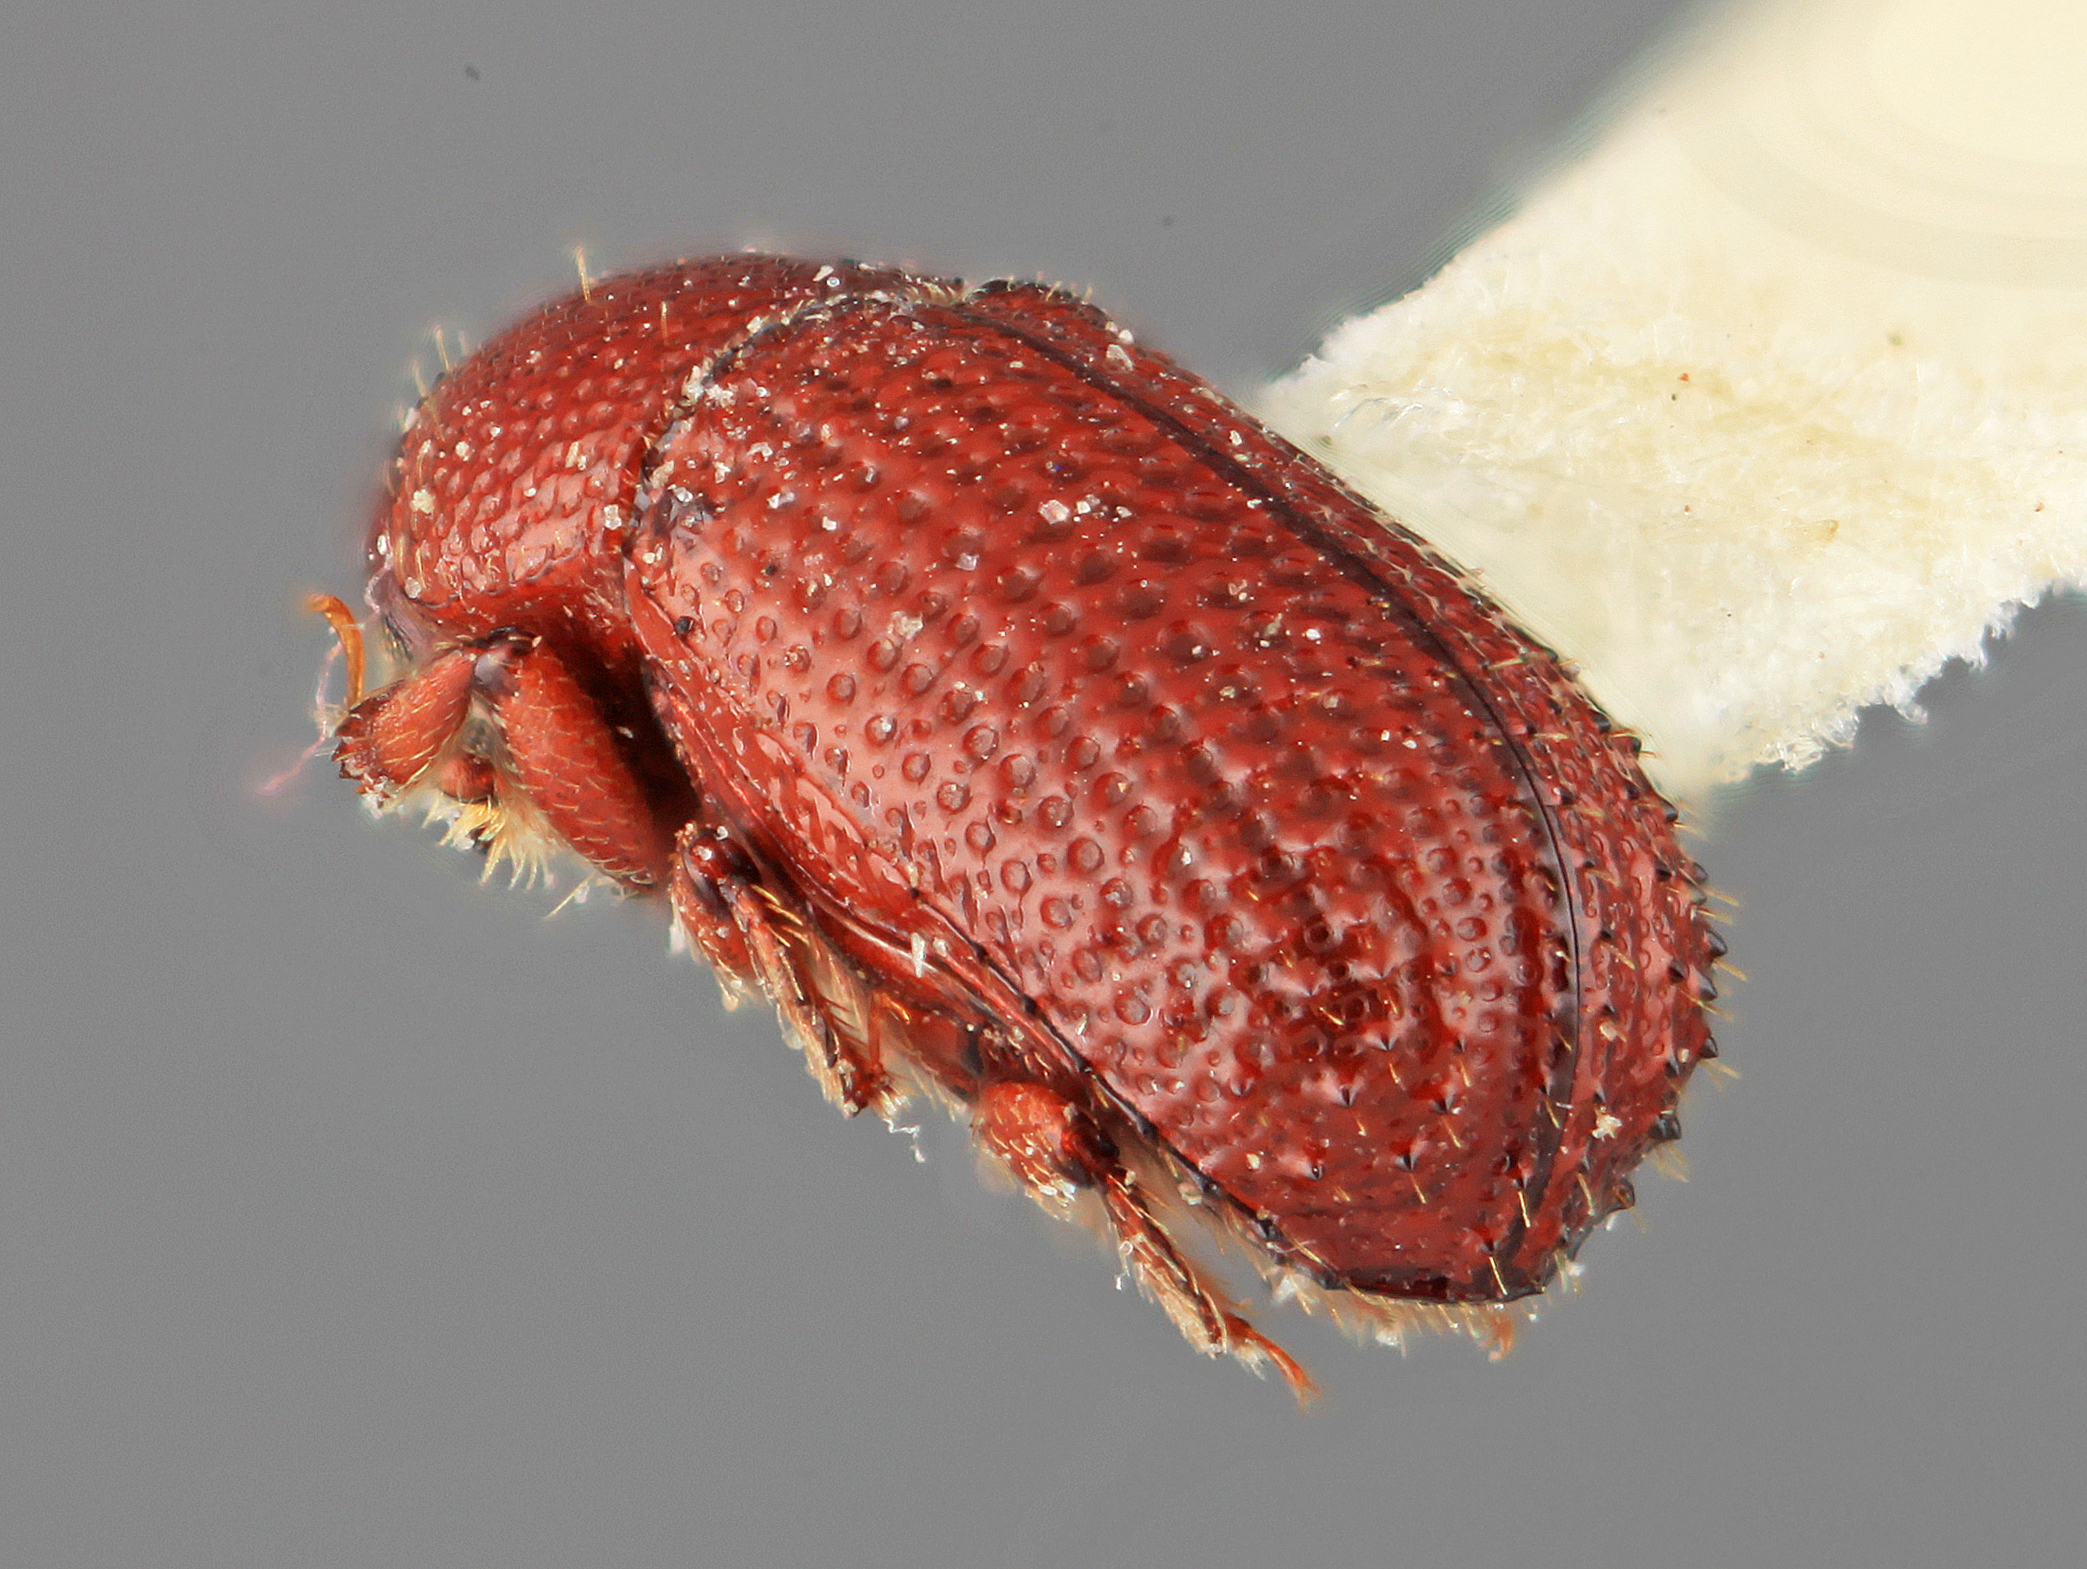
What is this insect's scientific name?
Hoplitophthorus sentus
